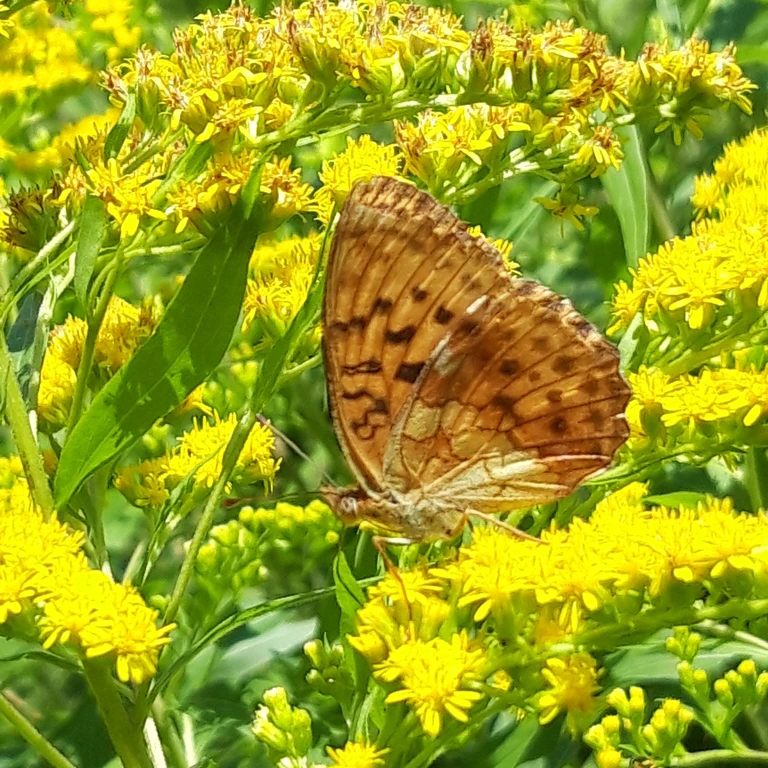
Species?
Brenthis daphne
